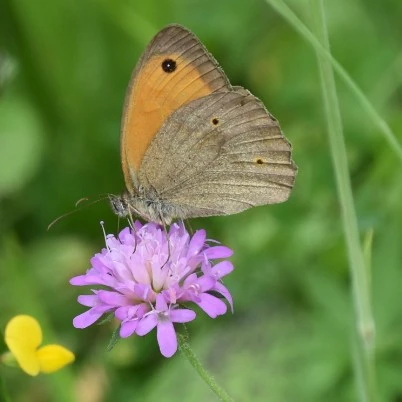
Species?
Maniola jurtina
